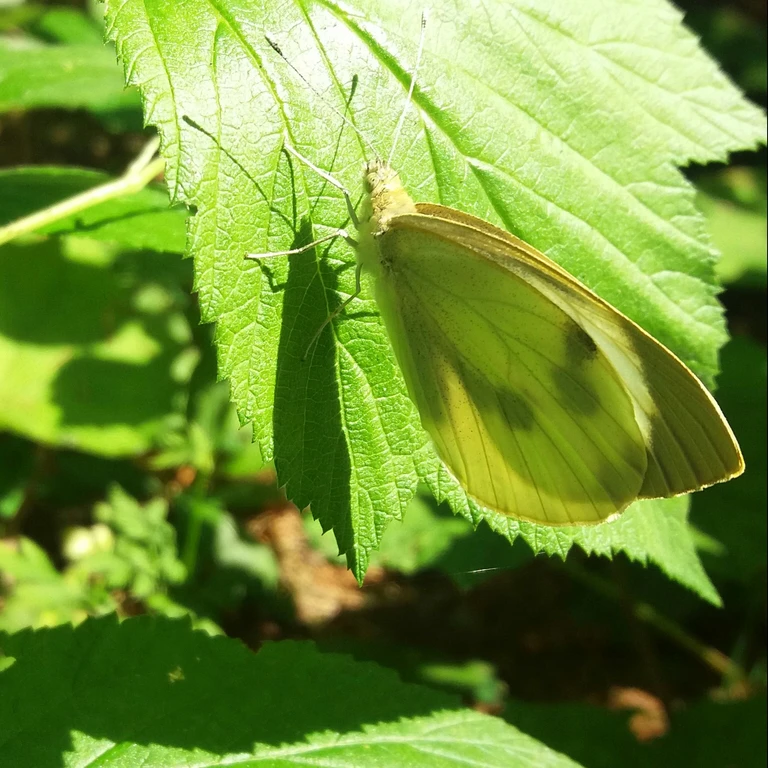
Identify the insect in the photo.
Pieris brassicae
